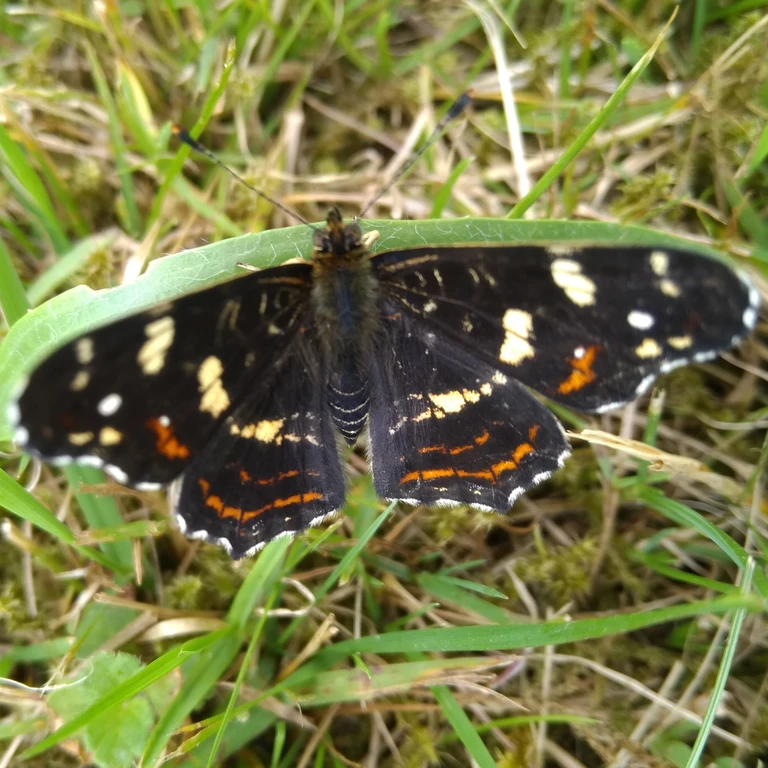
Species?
Araschnia levana
